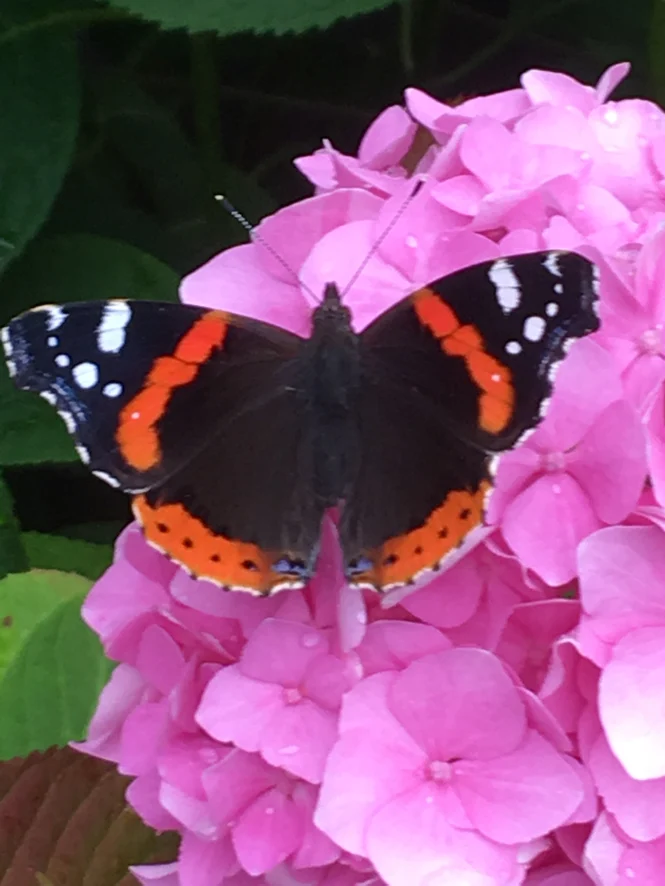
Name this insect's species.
Vanessa atalanta
